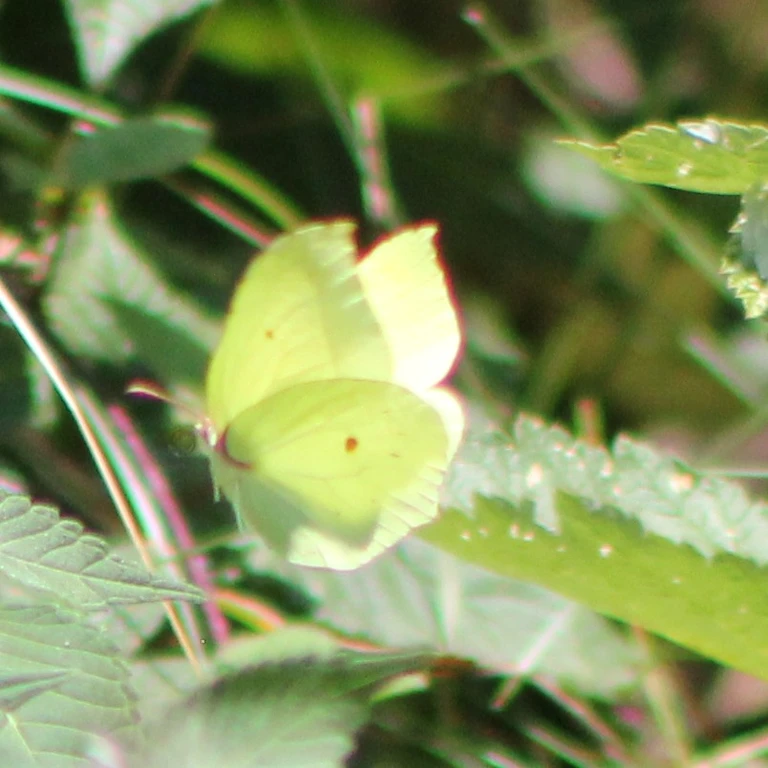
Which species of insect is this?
Gonepteryx rhamni
